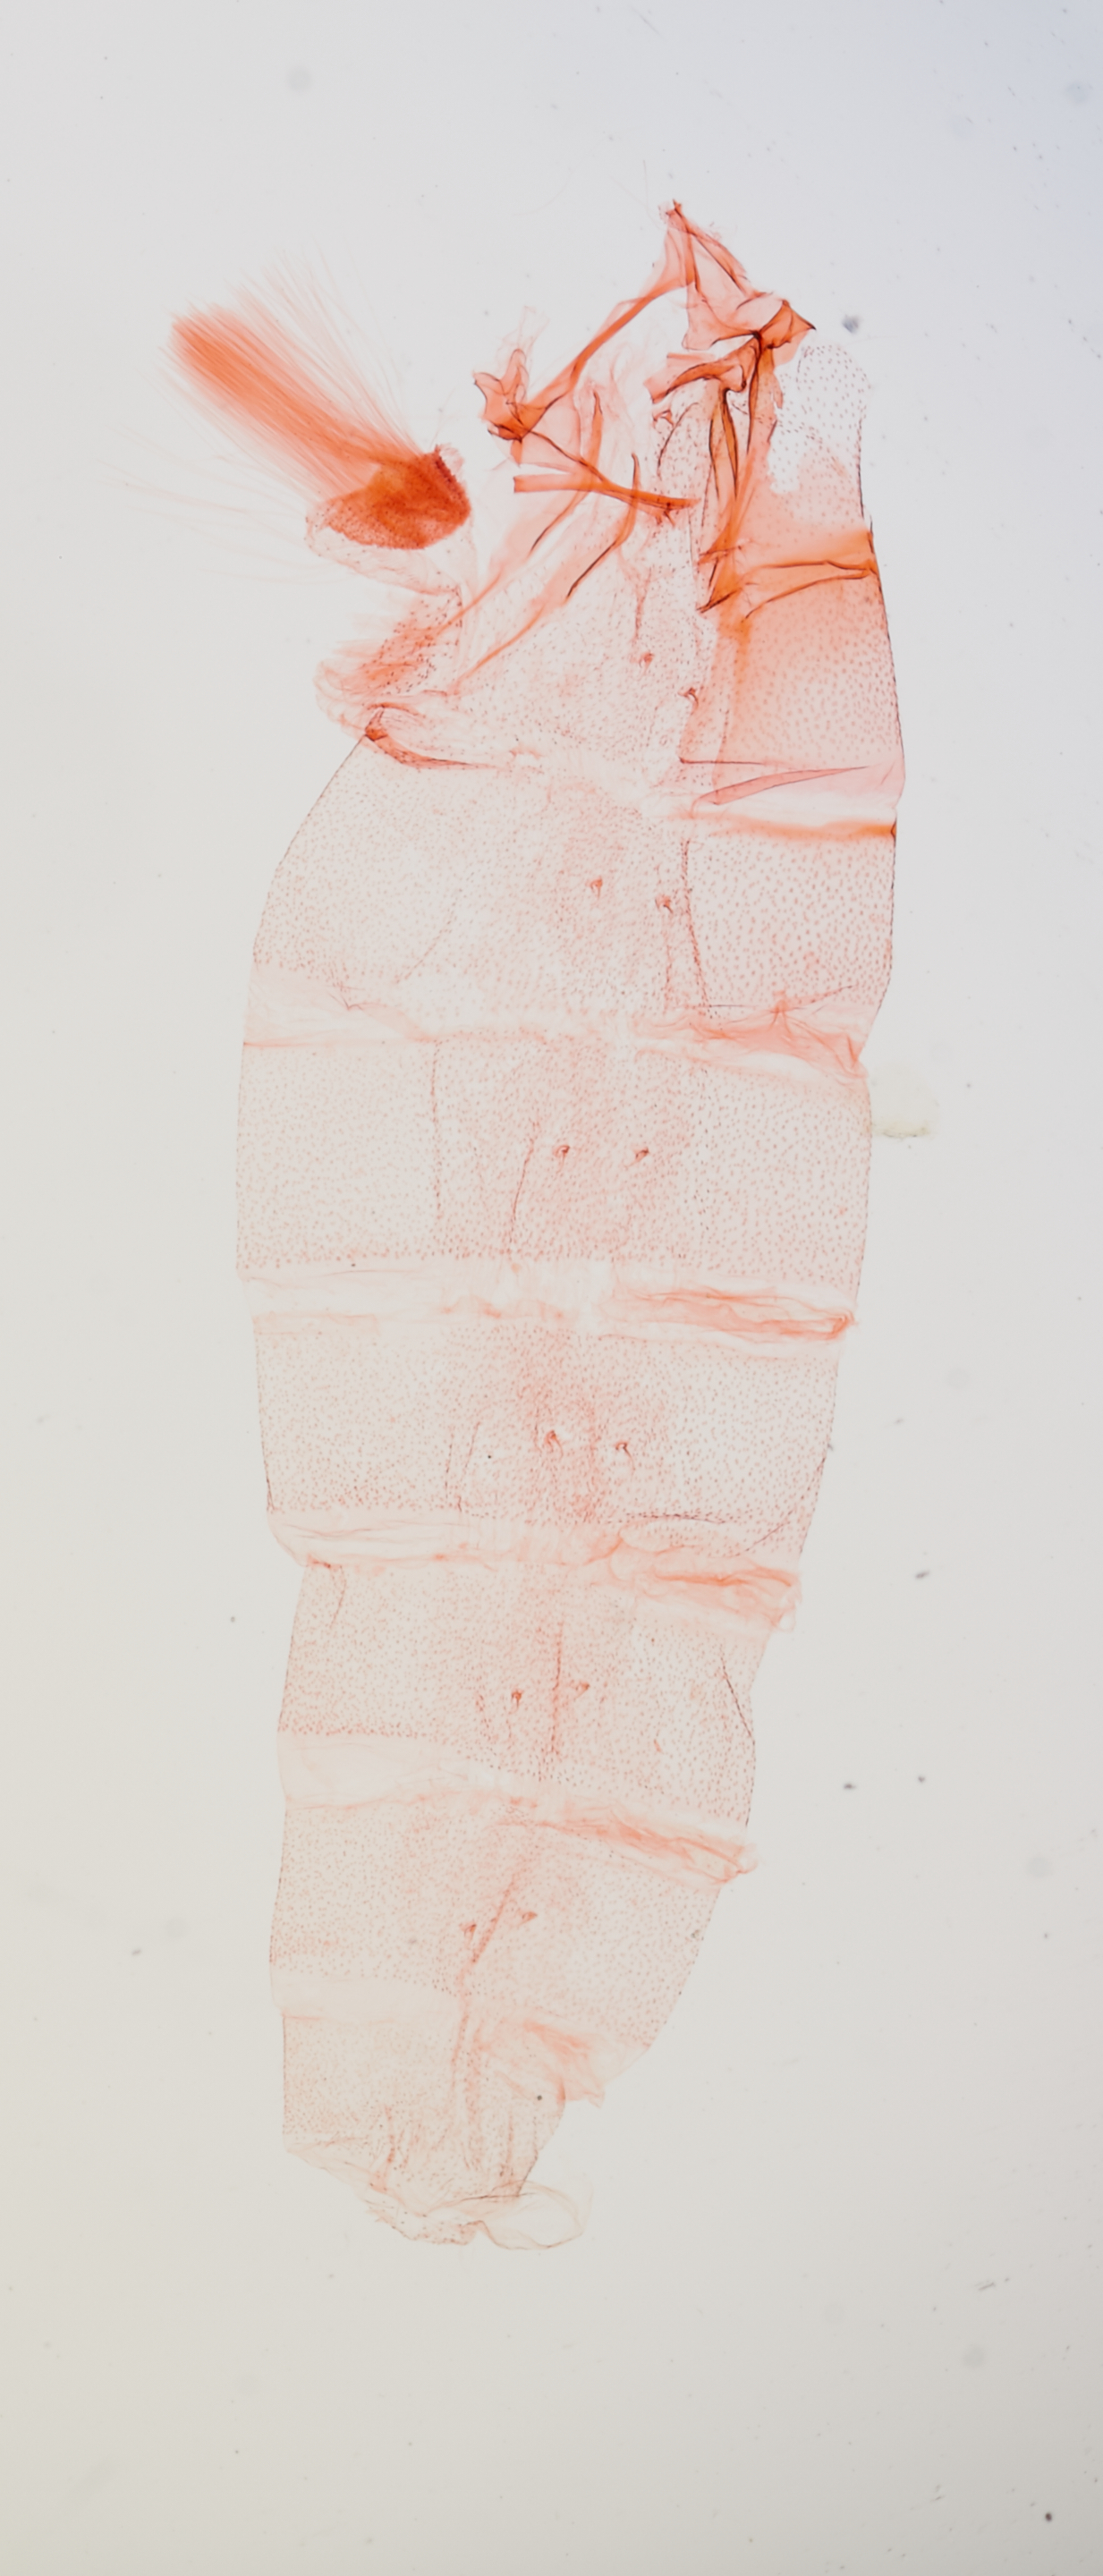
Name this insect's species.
Doina paralagneia
